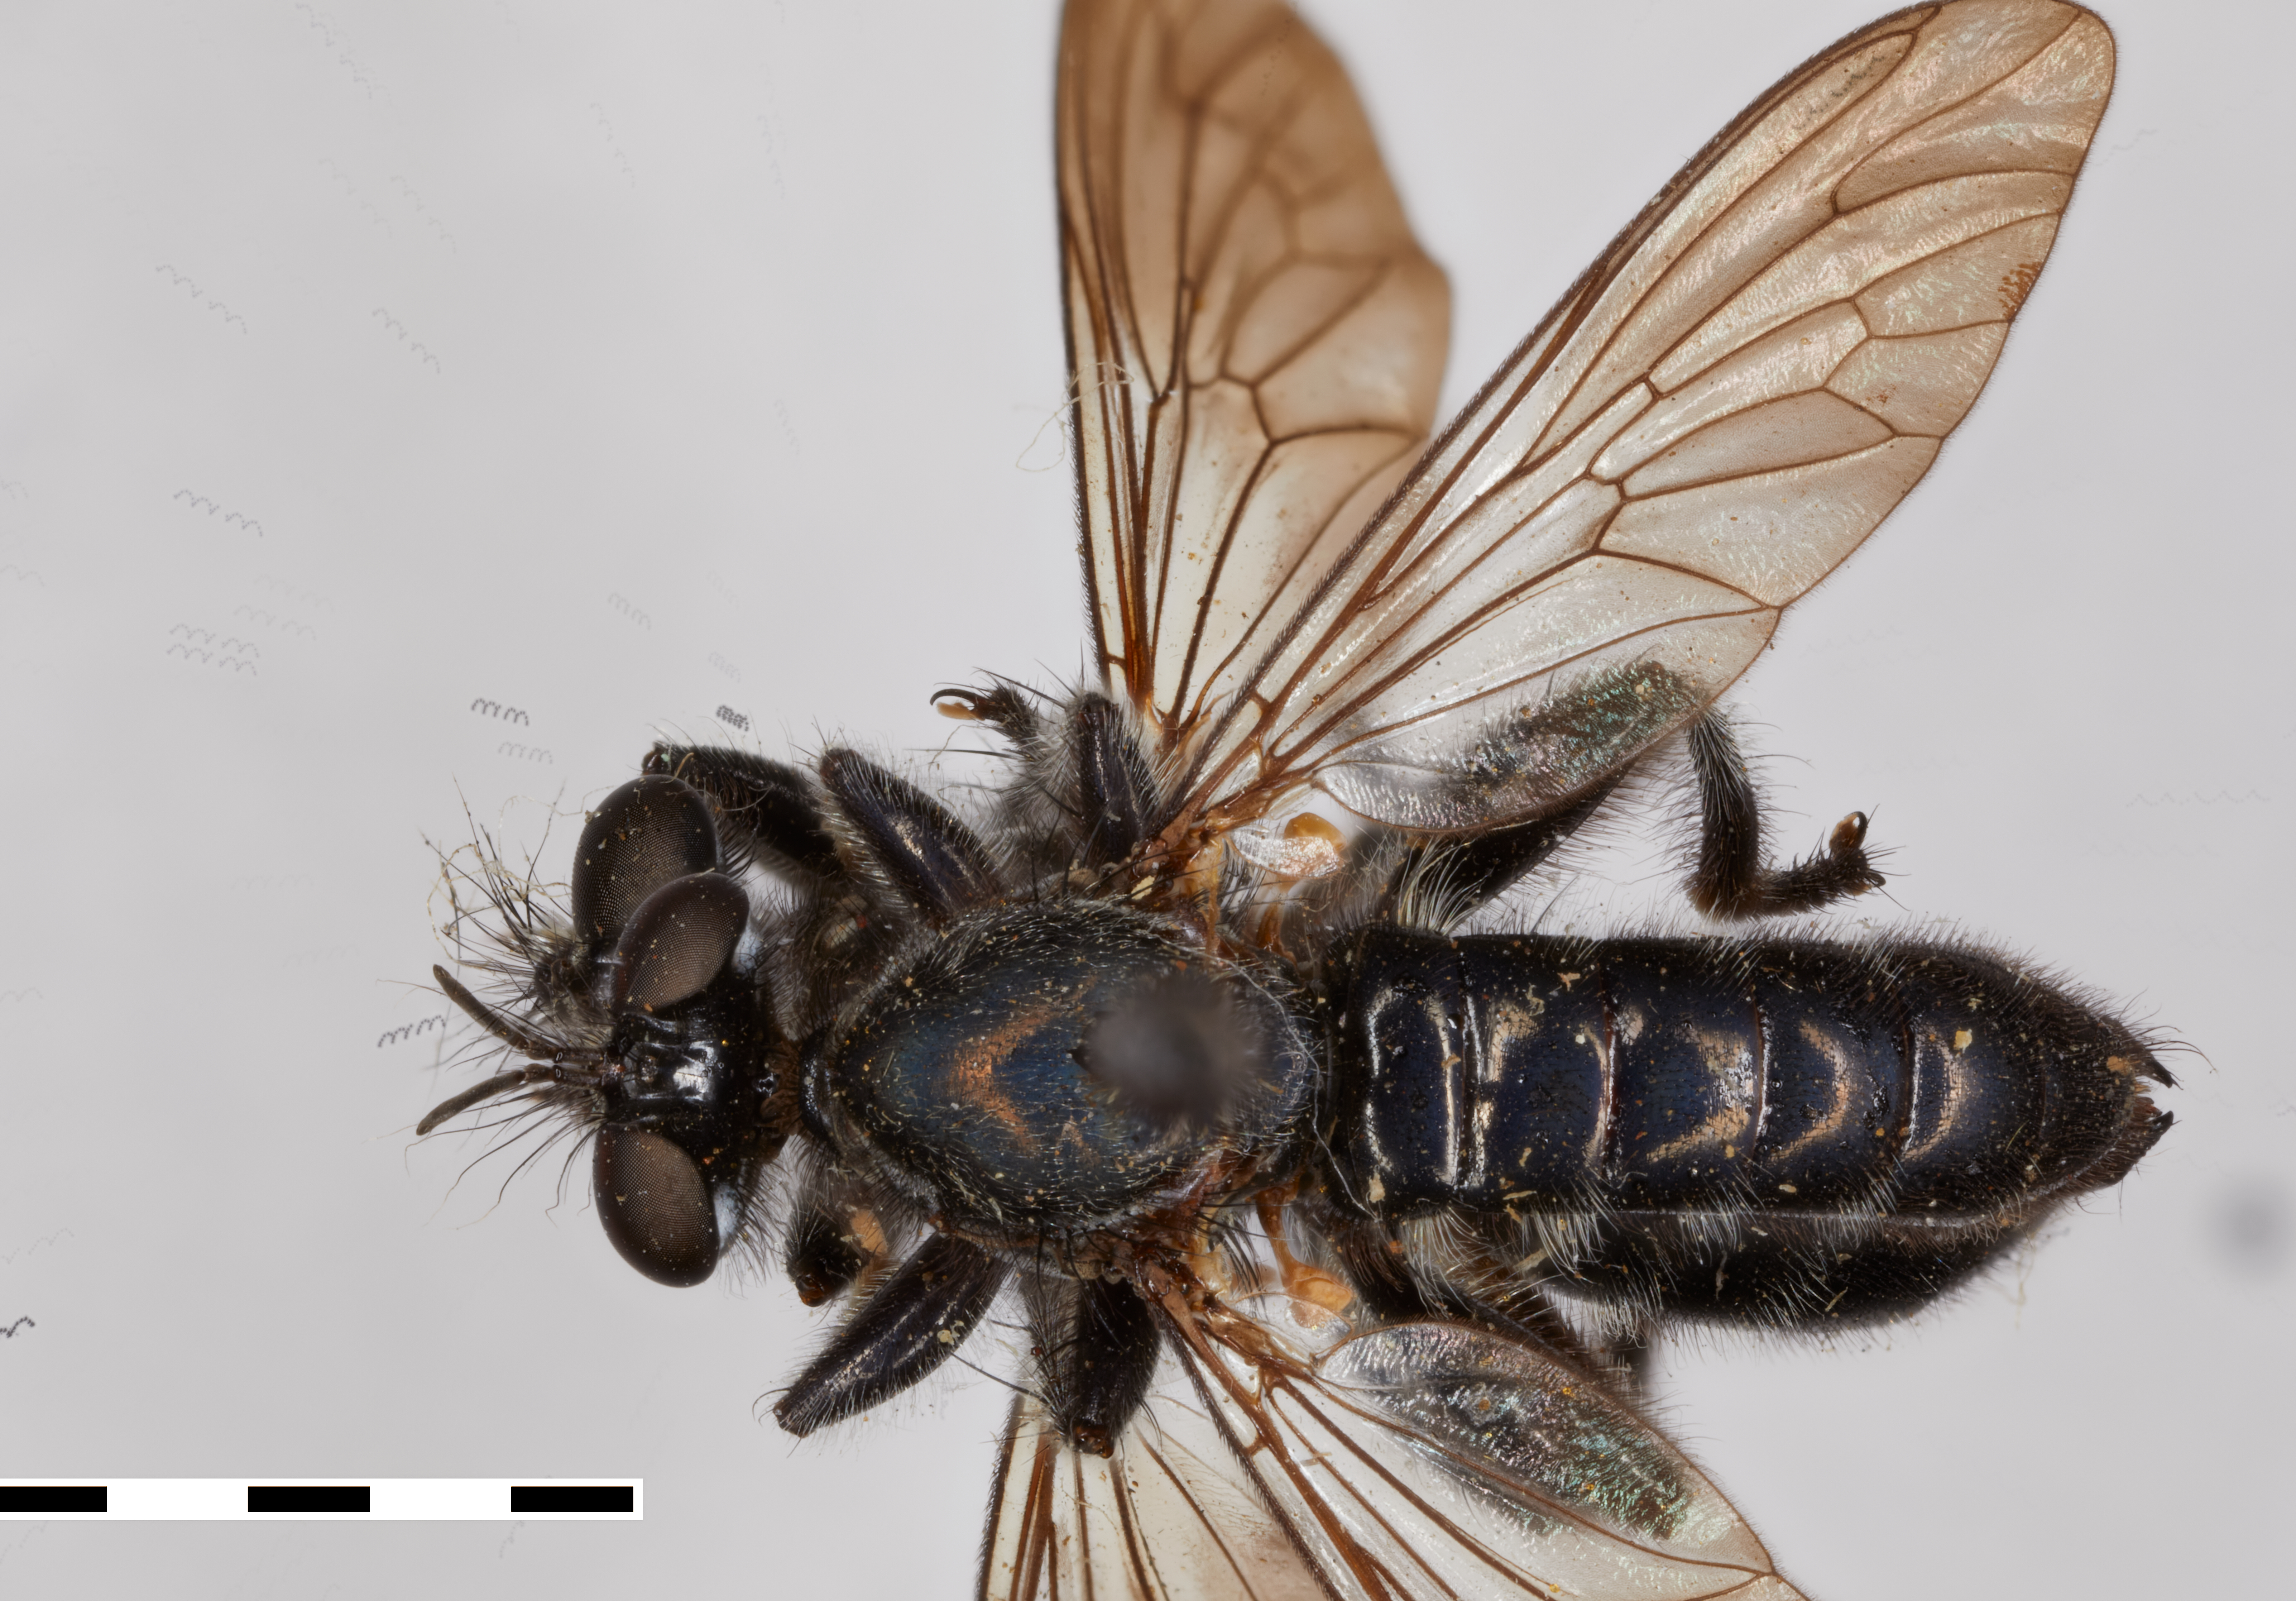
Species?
Laphria sicula
